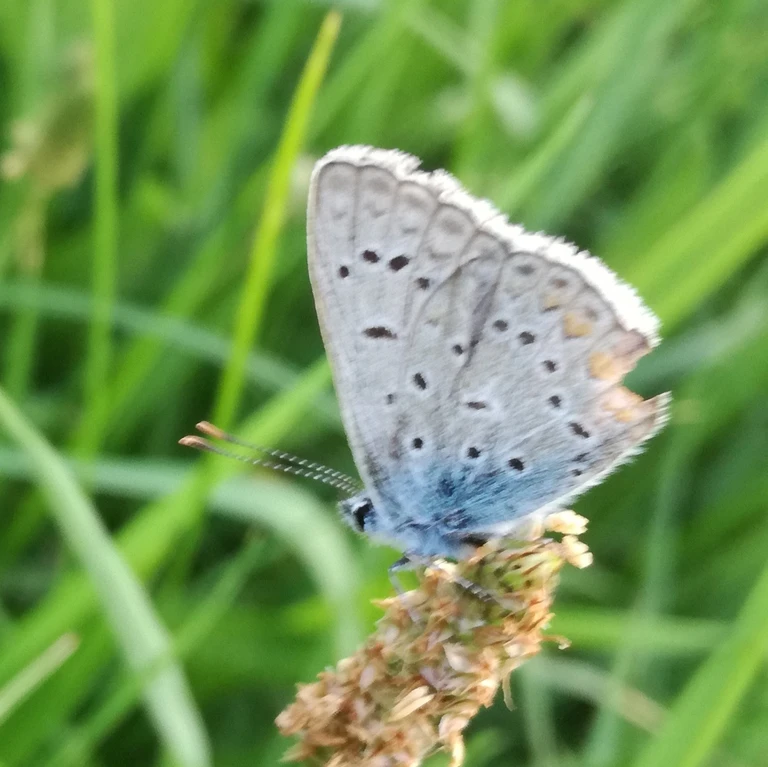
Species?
Polyommatus icarus
